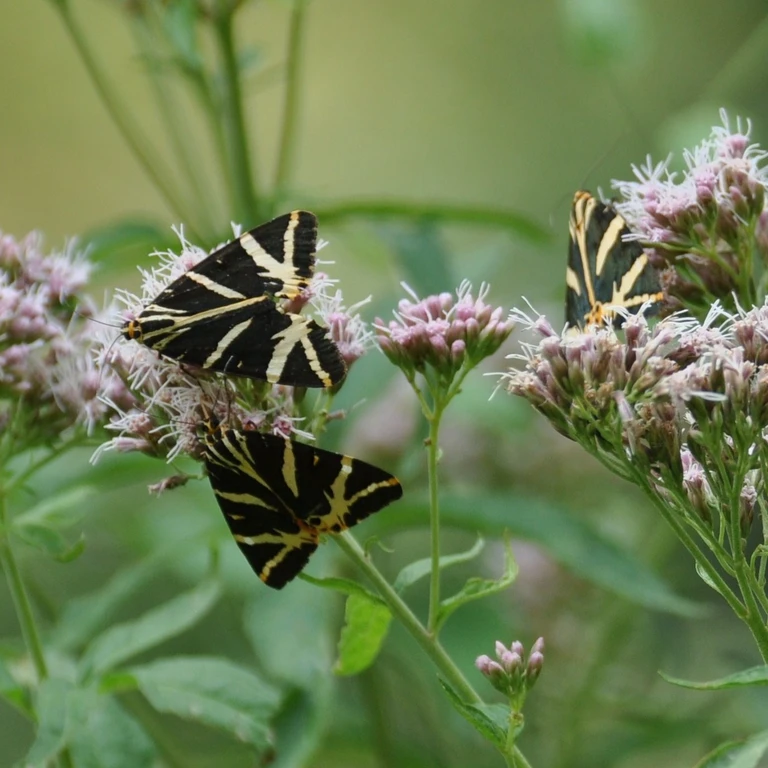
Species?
Euplagia quadripunctaria
